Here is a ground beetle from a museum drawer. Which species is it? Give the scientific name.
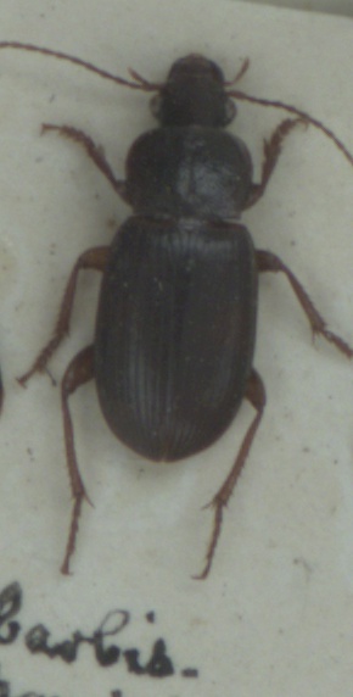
Ophonus schaubergerianus
